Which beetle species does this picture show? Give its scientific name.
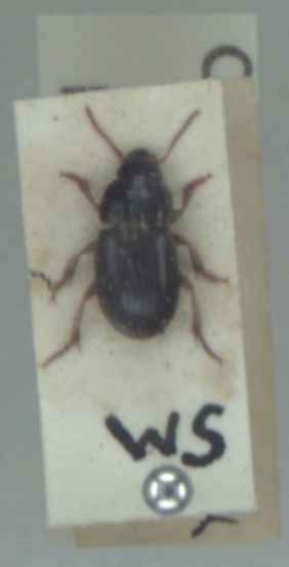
Harpalus pumilus
